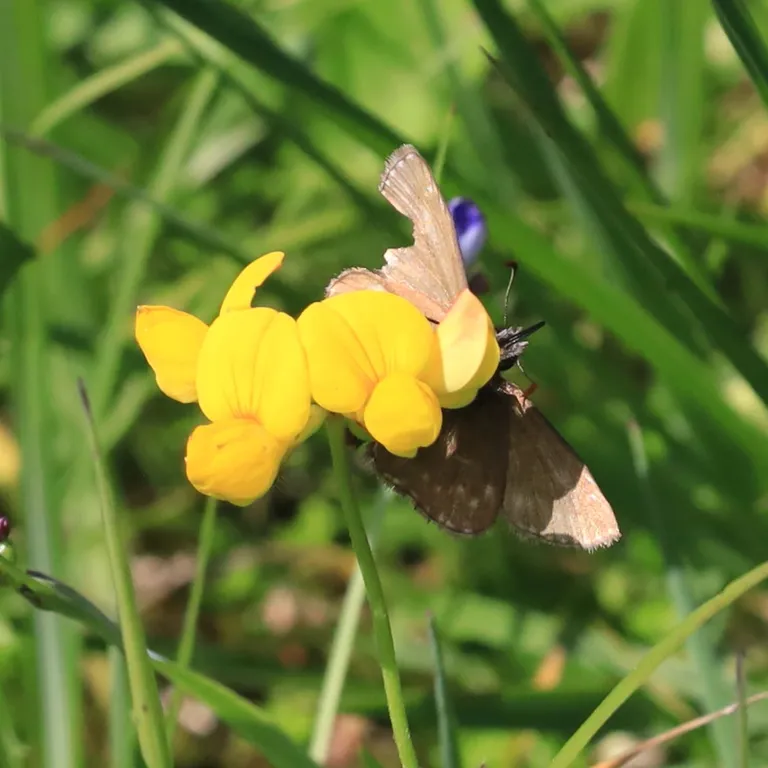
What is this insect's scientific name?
Erynnis tages
